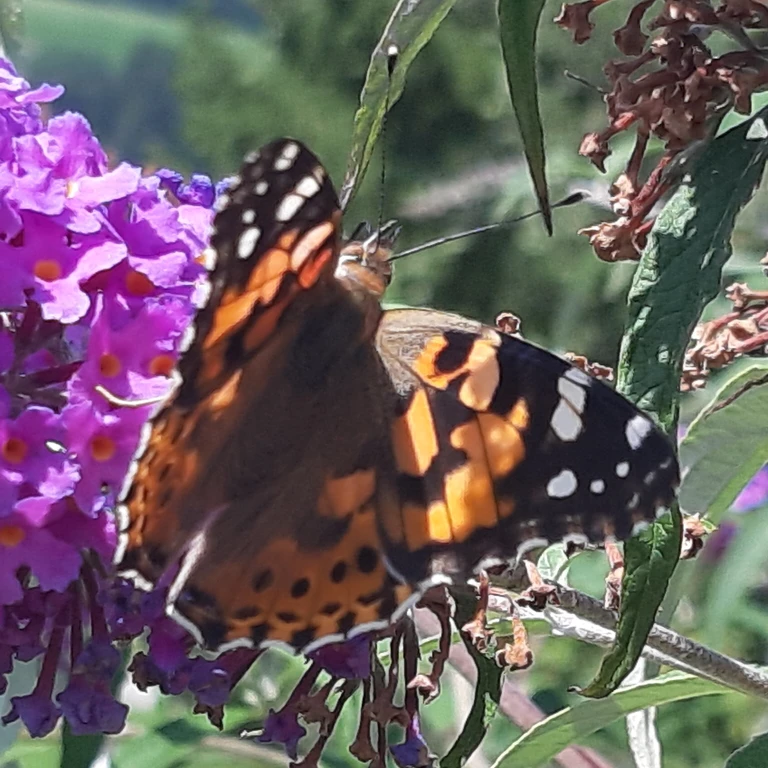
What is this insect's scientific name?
Vanessa cardui
